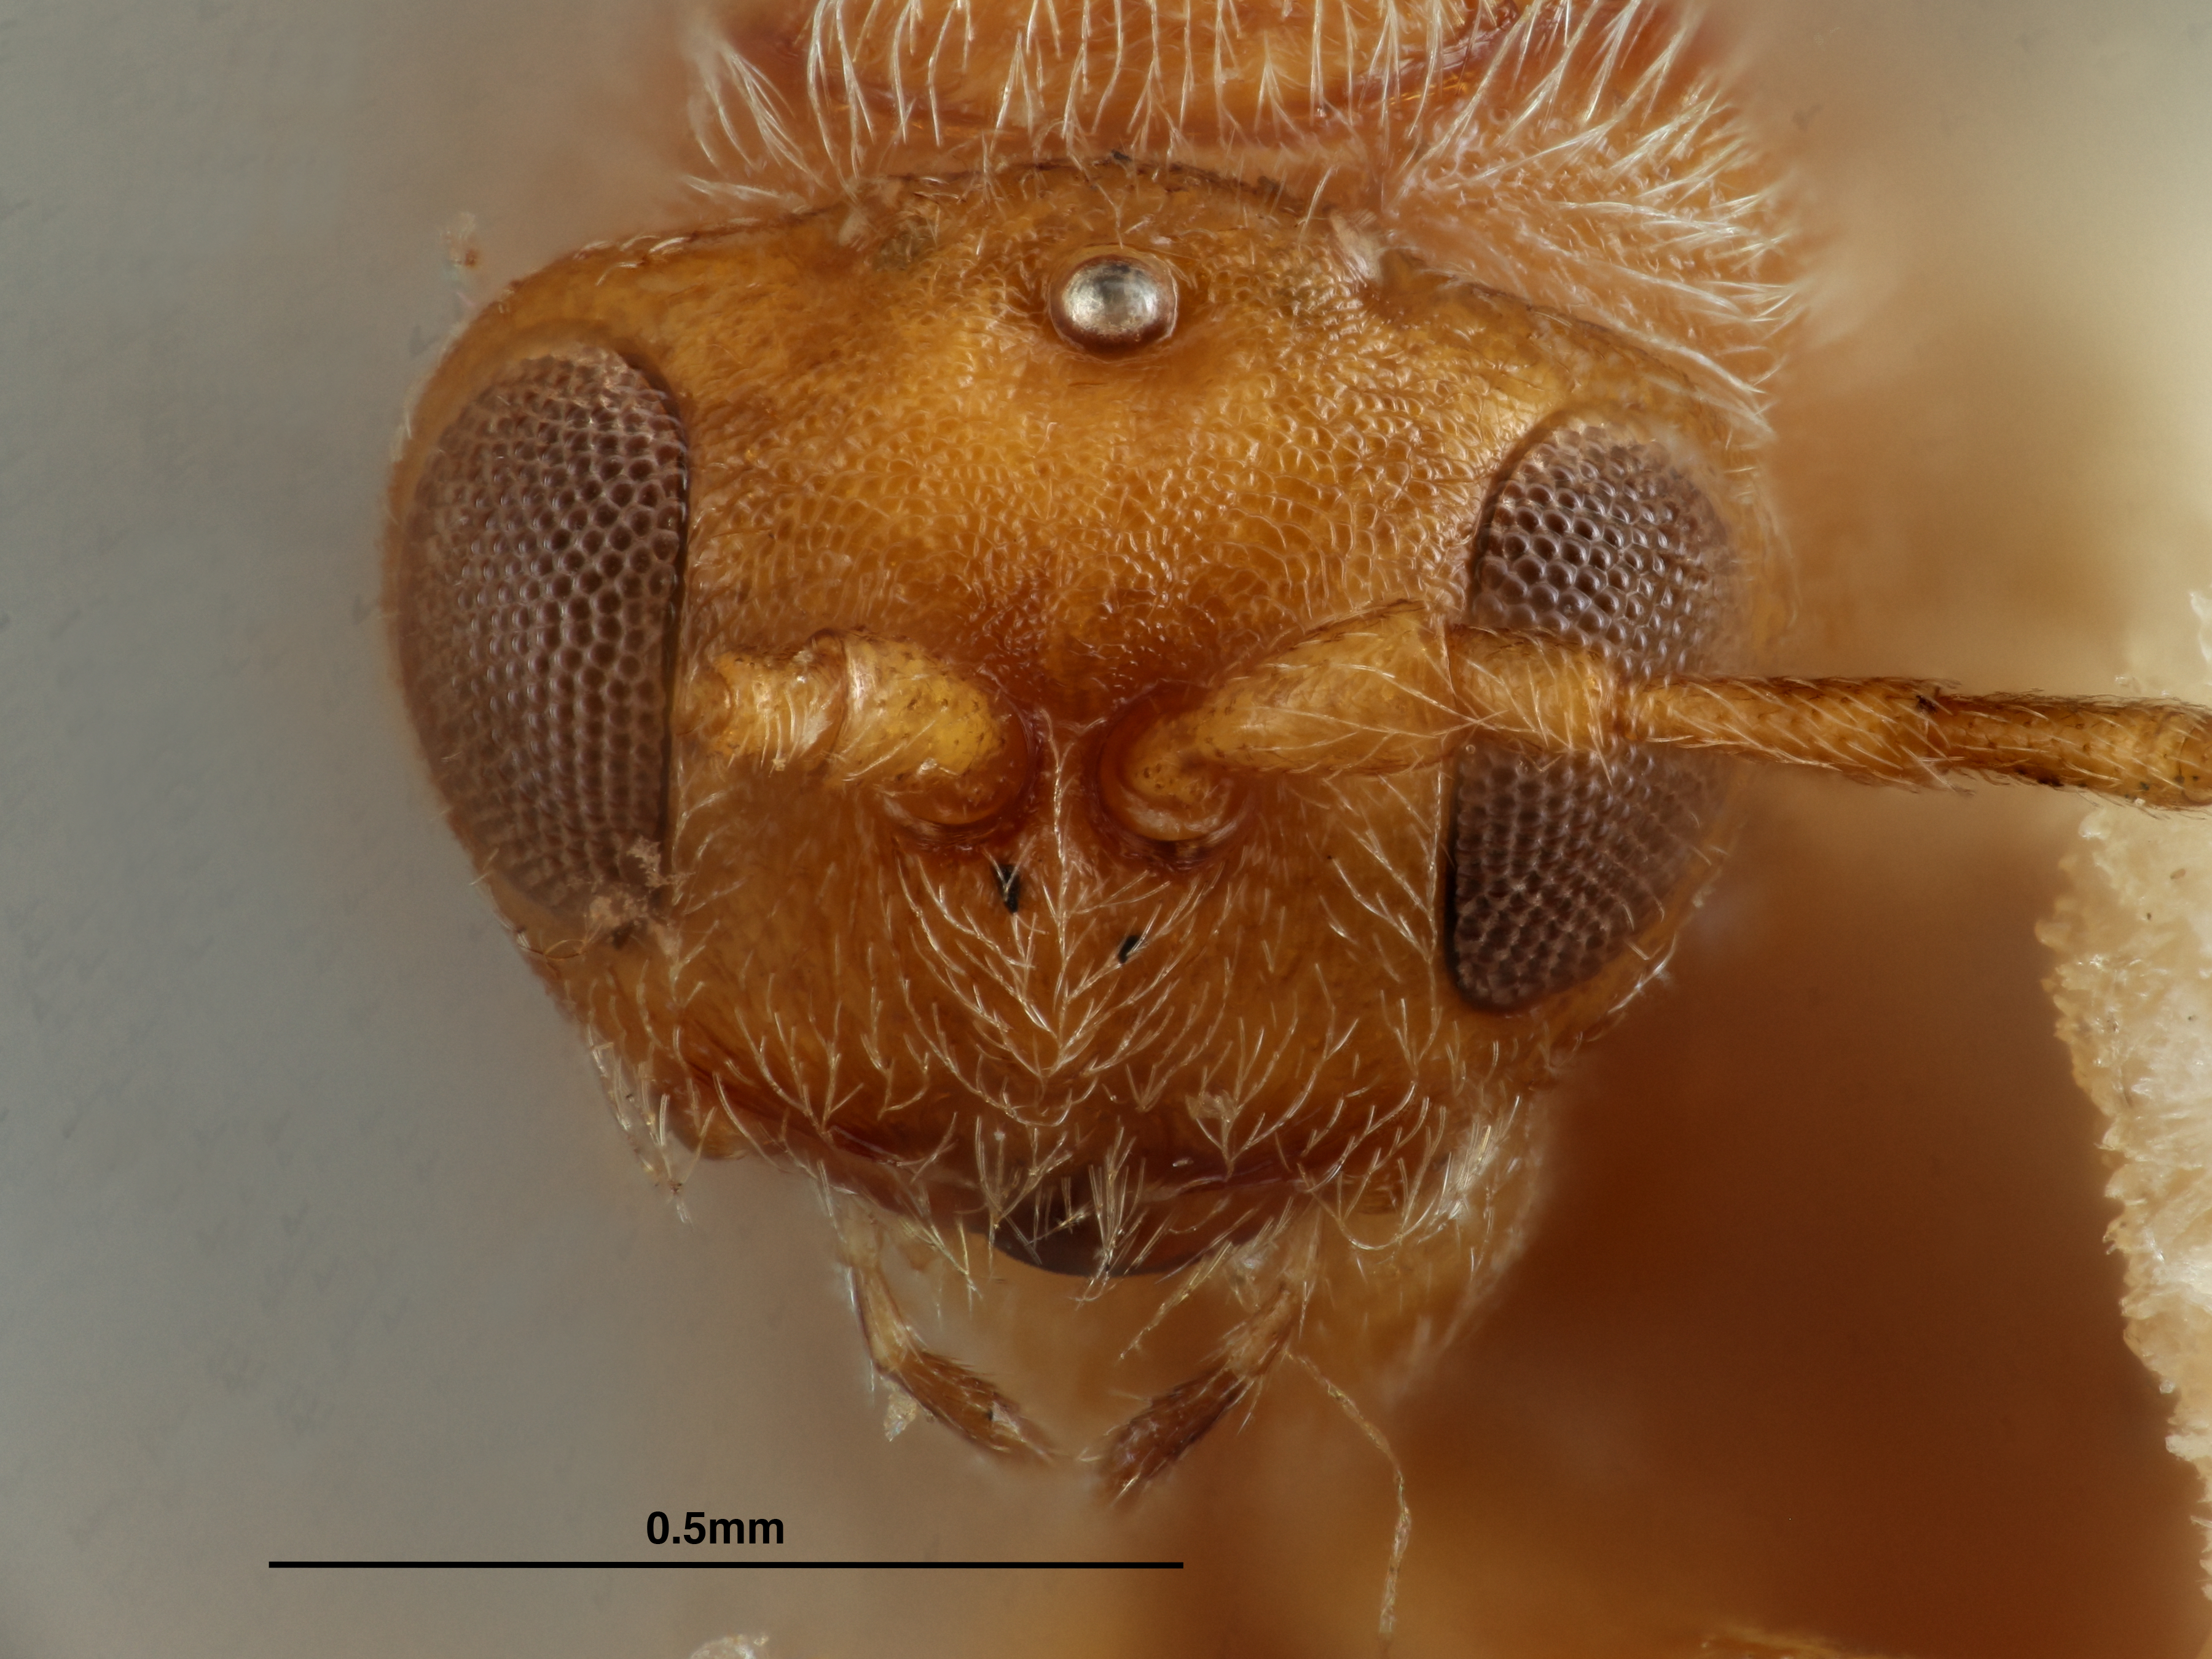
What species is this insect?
Andricus chico
